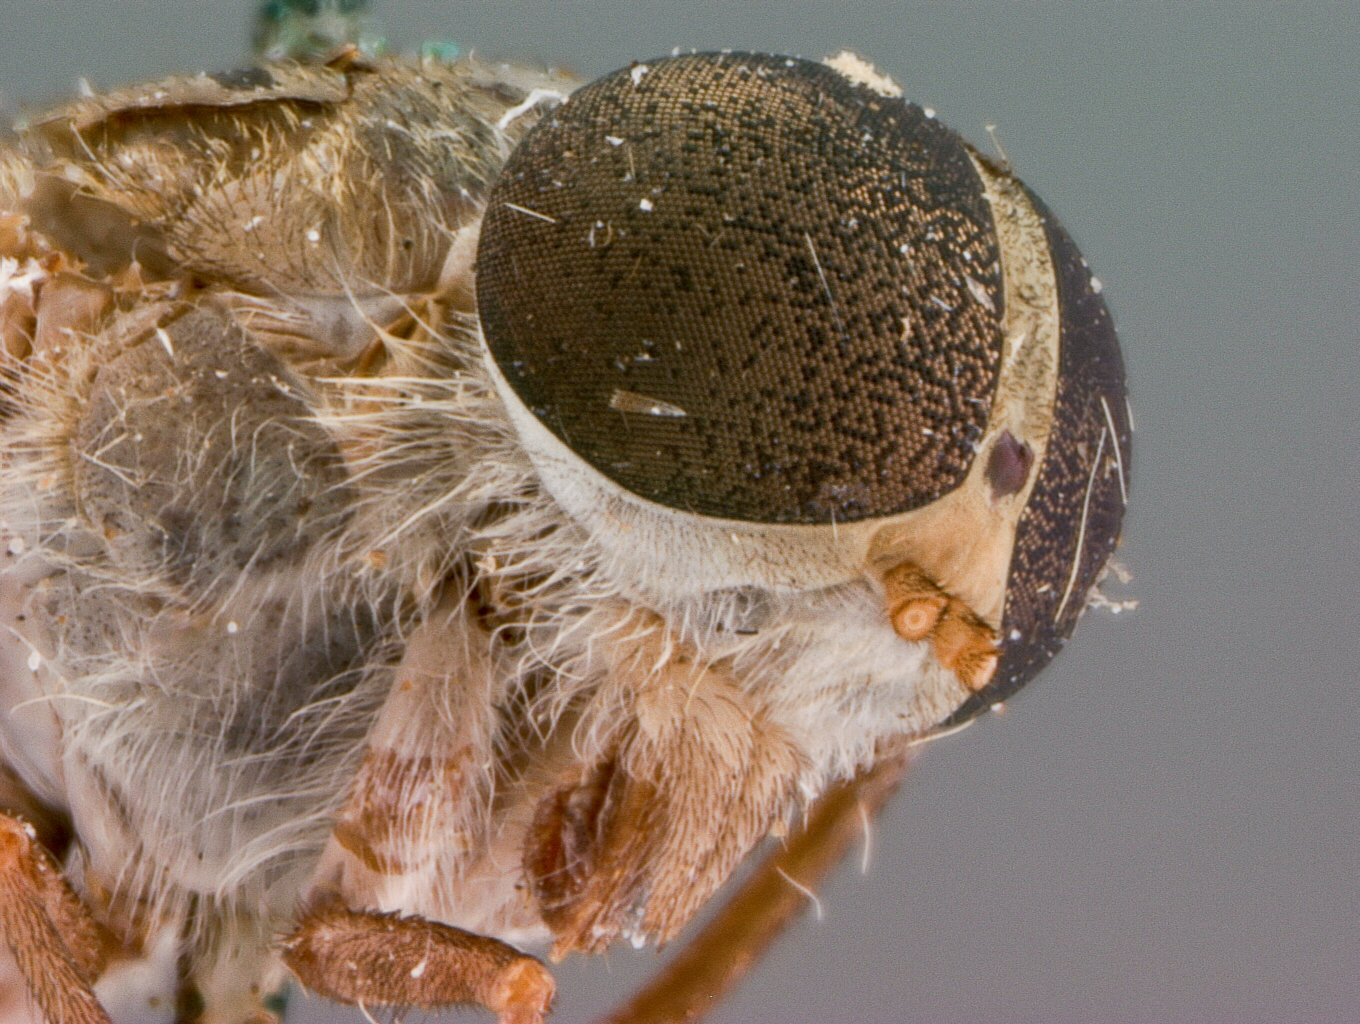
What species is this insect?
Tabanus brevicallus
